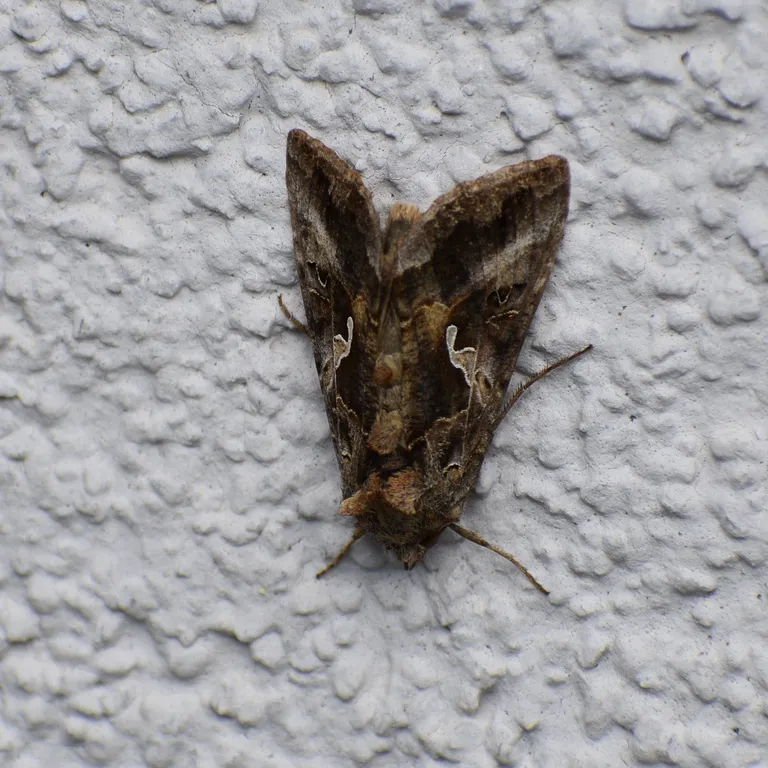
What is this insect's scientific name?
Autographa gamma
